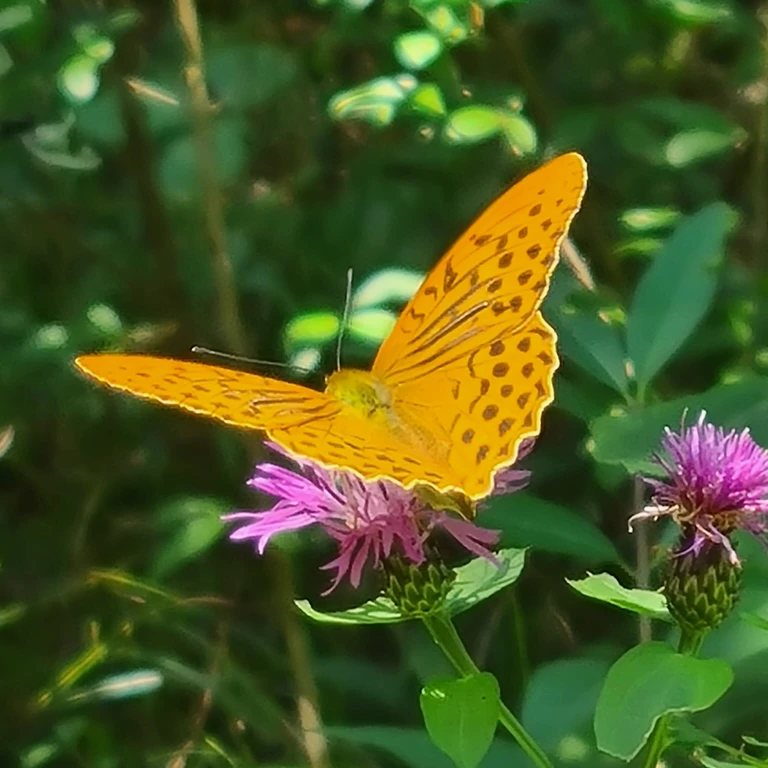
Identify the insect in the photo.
Argynnis paphia
